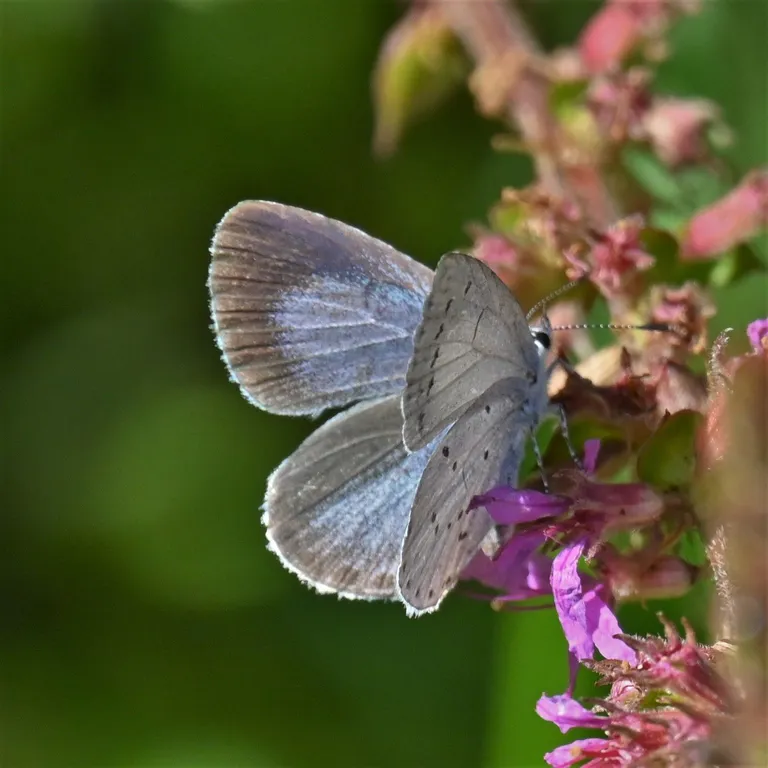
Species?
Celastrina argiolus
